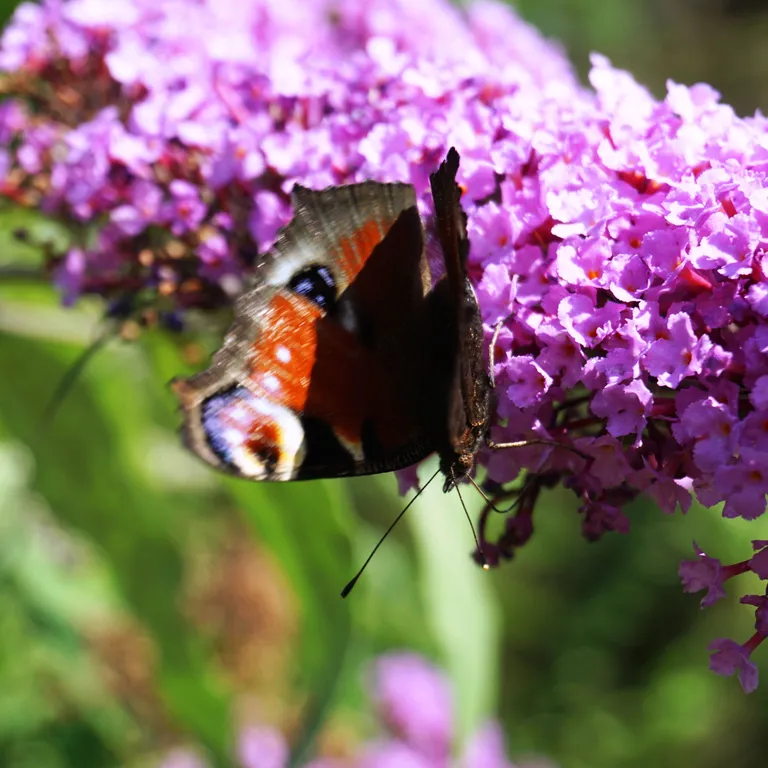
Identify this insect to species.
Aglais io
